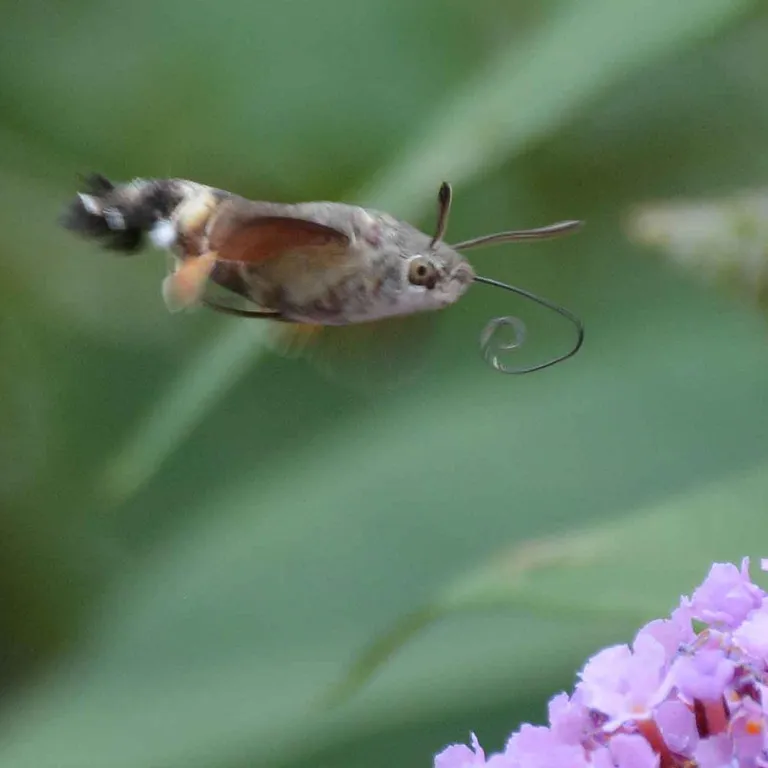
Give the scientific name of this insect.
Macroglossum stellatarum
